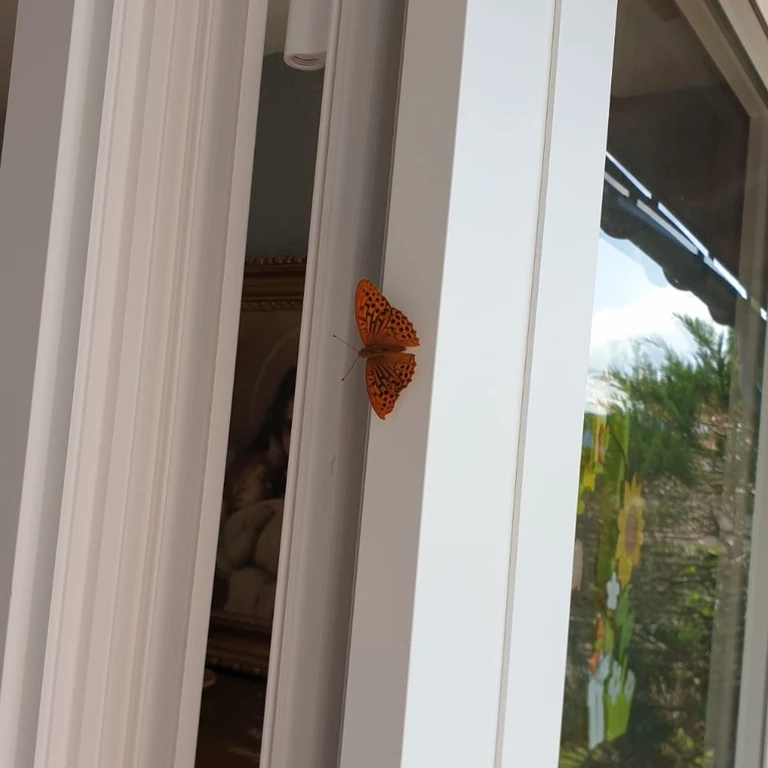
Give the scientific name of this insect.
Argynnis paphia
